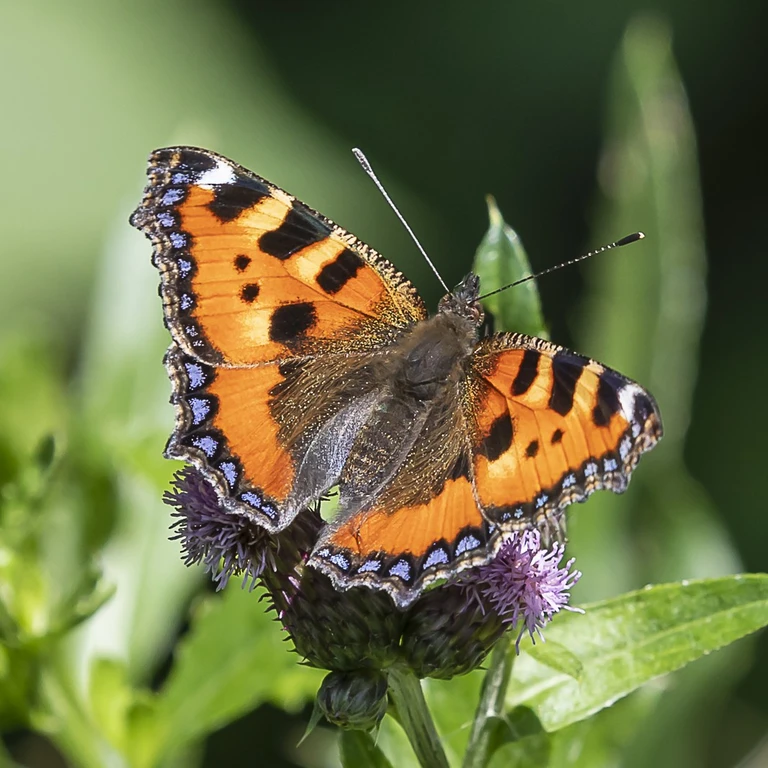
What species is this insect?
Aglais urticae
